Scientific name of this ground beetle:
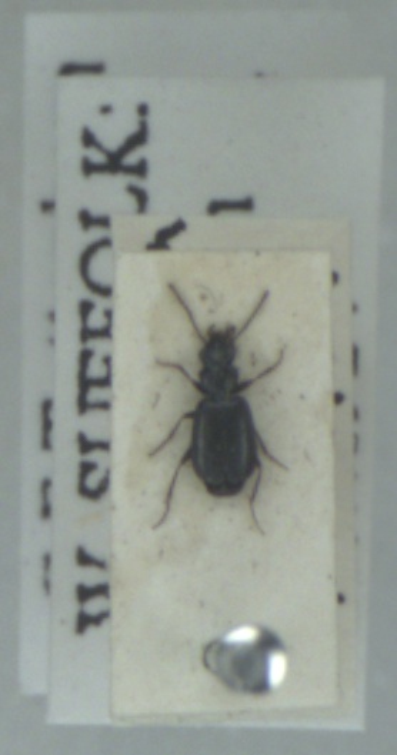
Syntomus truncatellus
